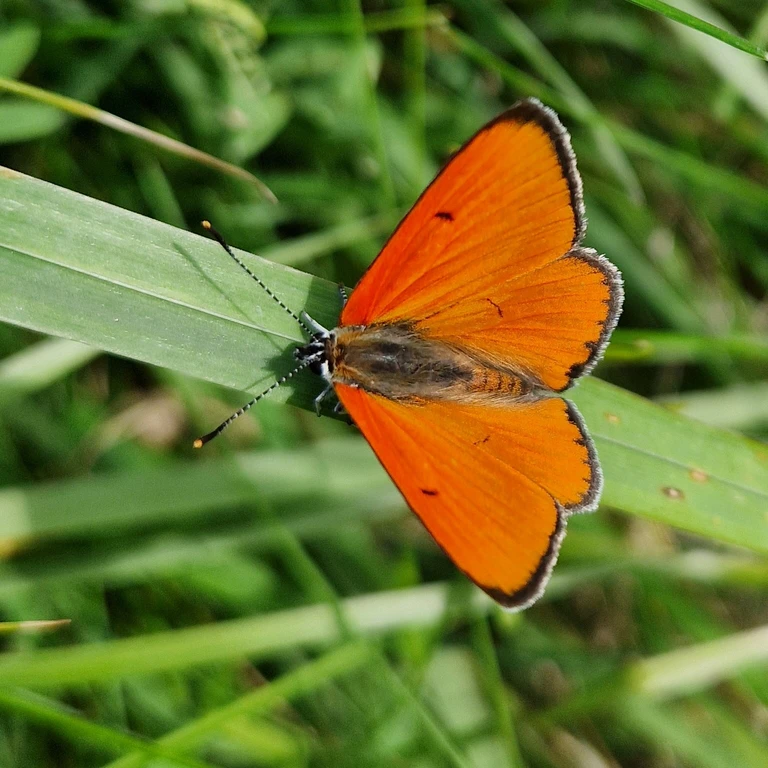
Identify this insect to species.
Lycaena dispar
